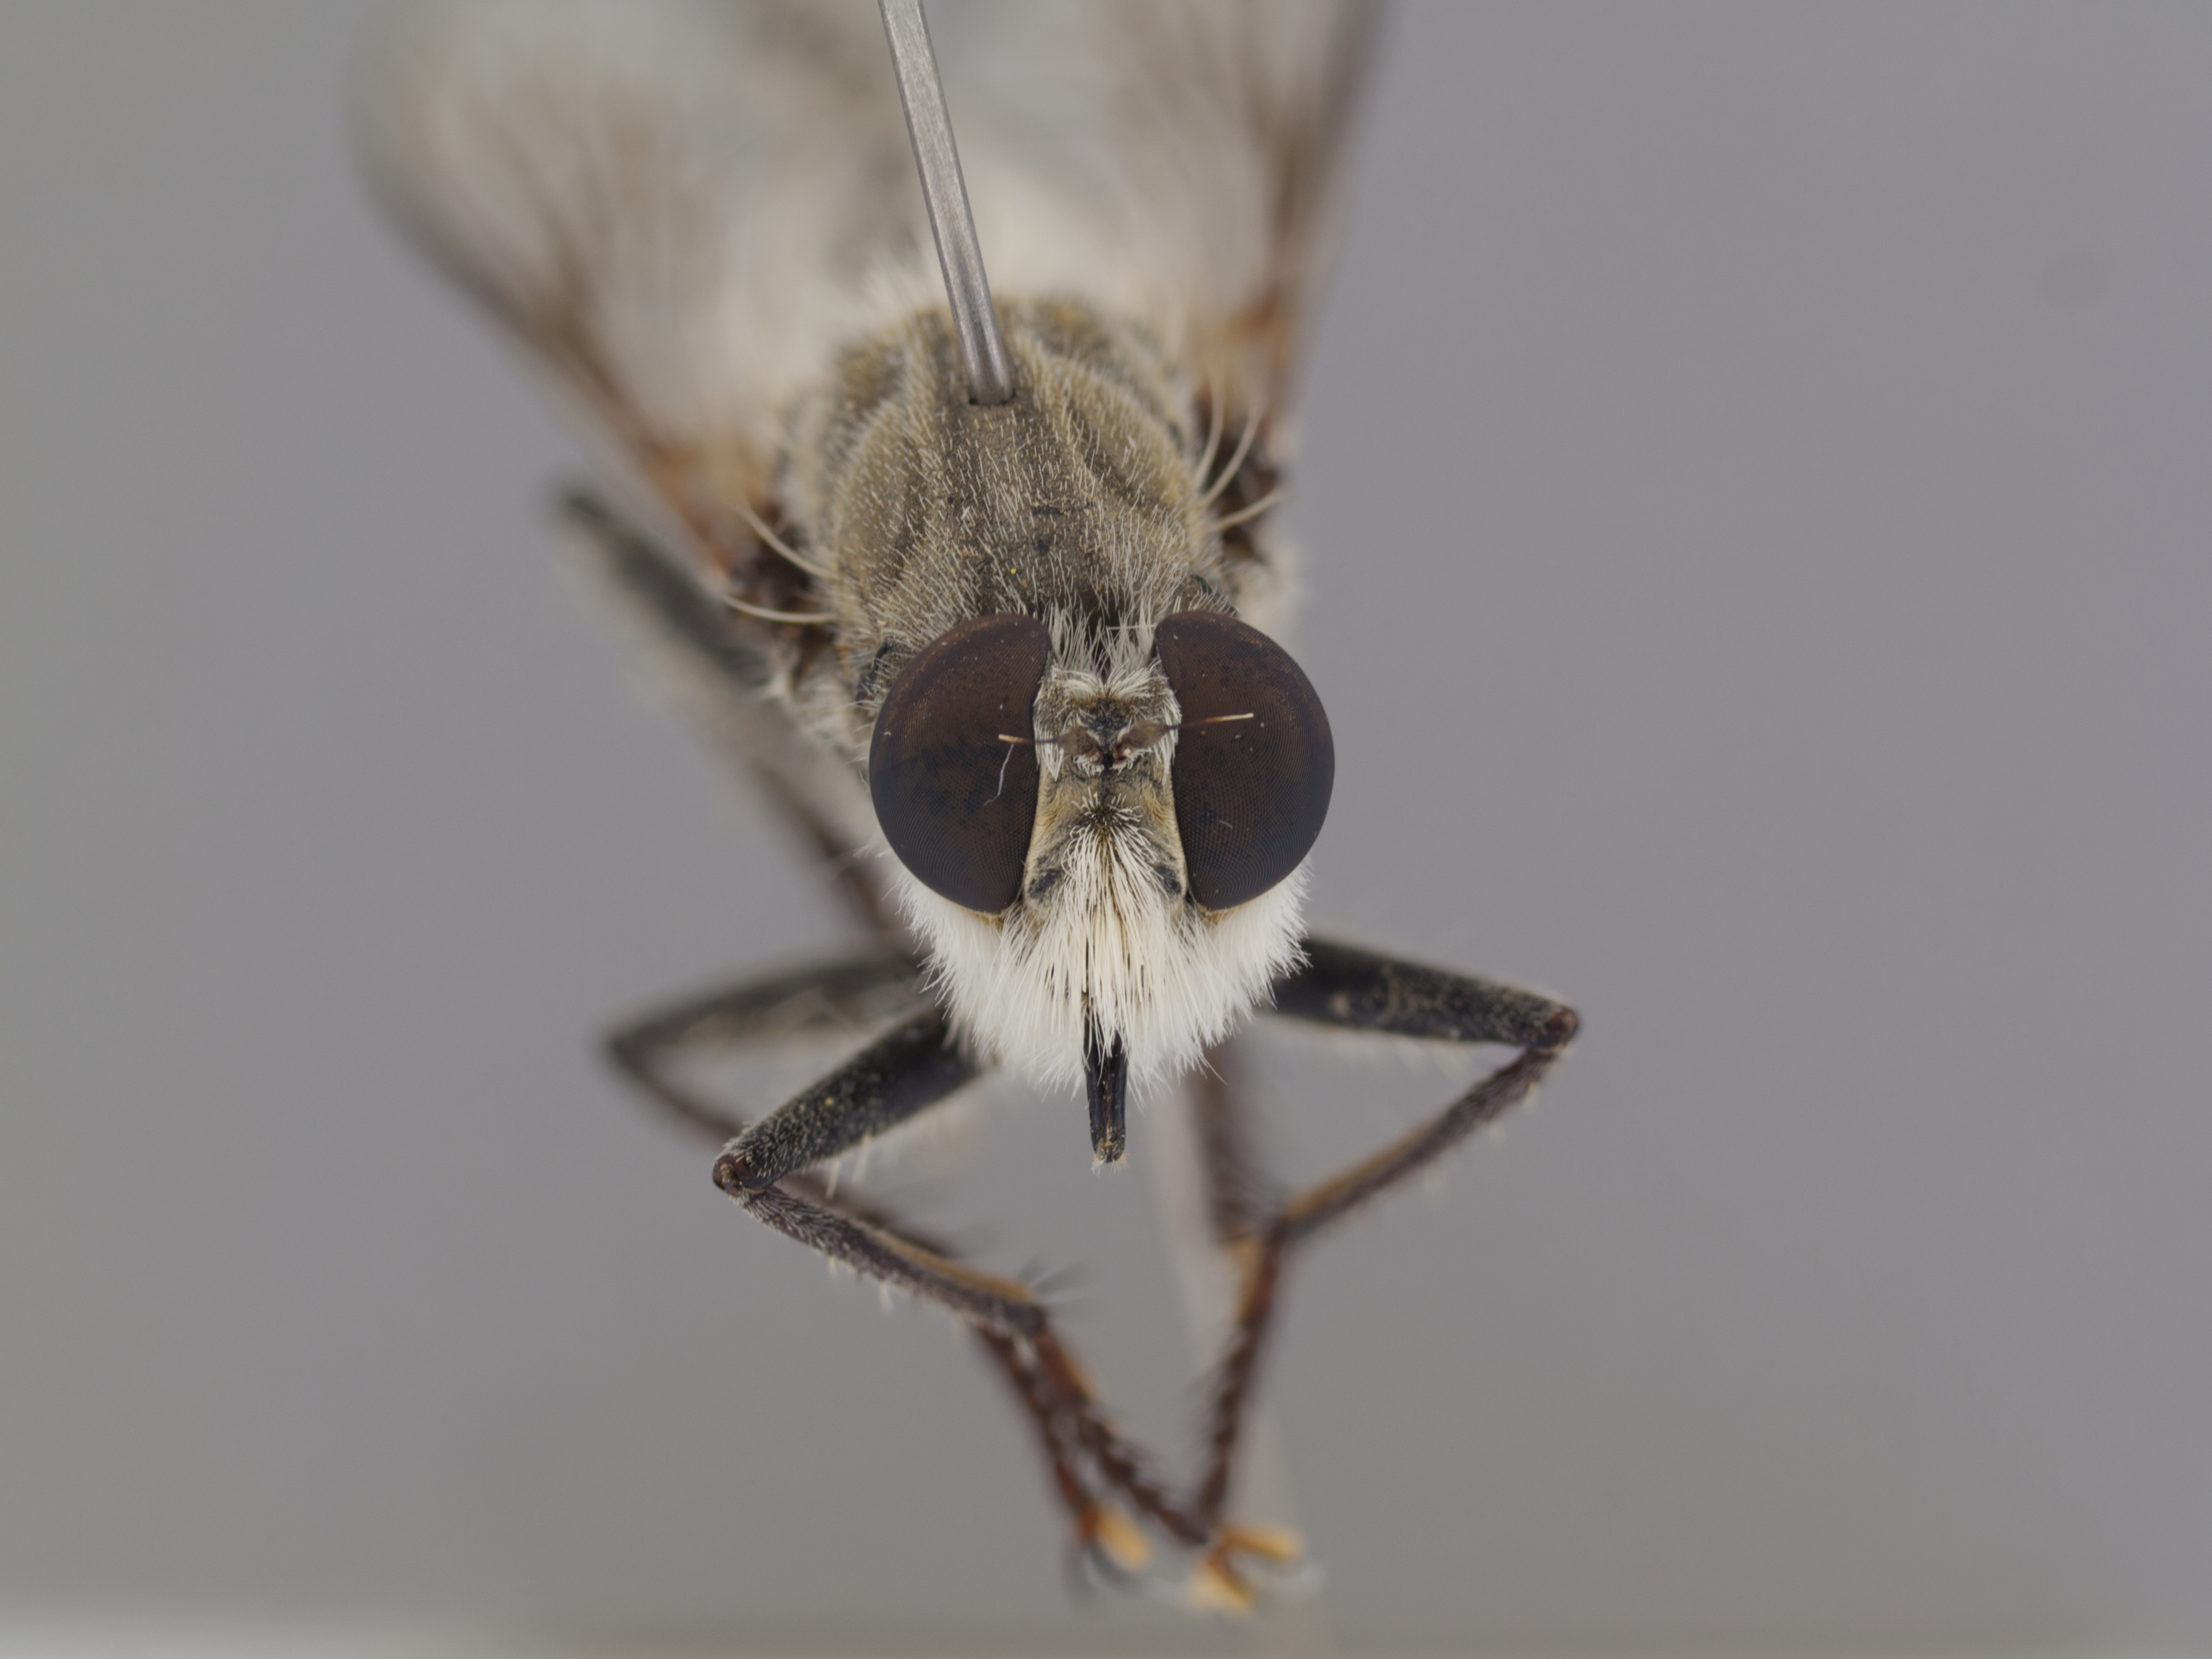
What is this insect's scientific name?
Proctacanthus coquillettii
